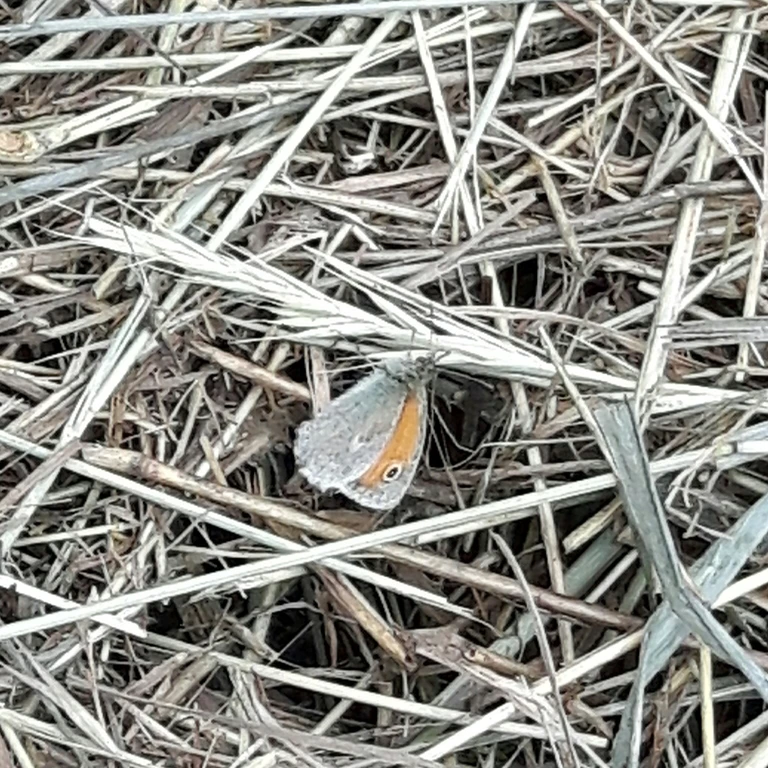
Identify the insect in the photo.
Coenonympha pamphilus
